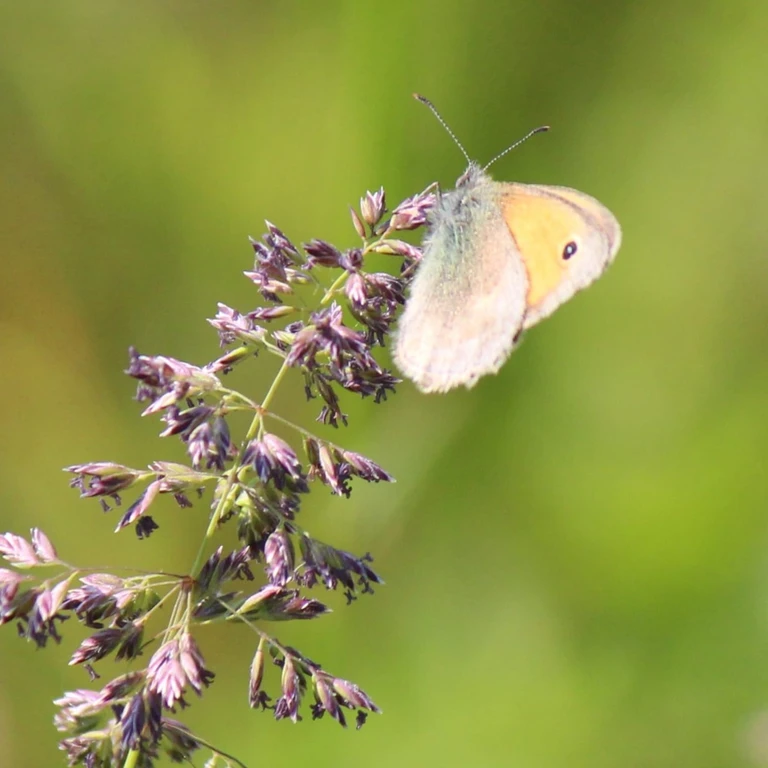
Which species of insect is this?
Coenonympha pamphilus
